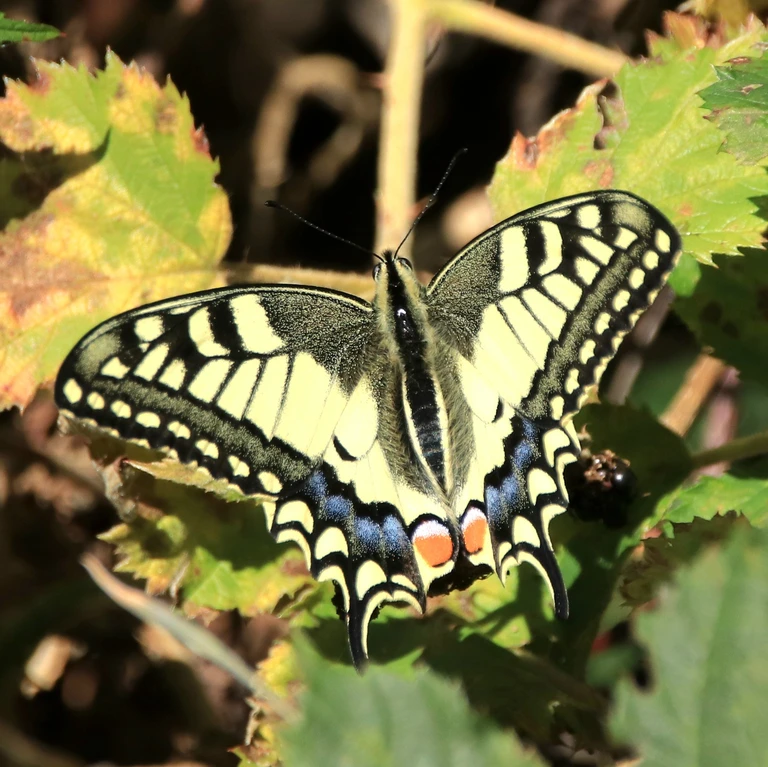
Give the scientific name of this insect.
Papilio machaon
